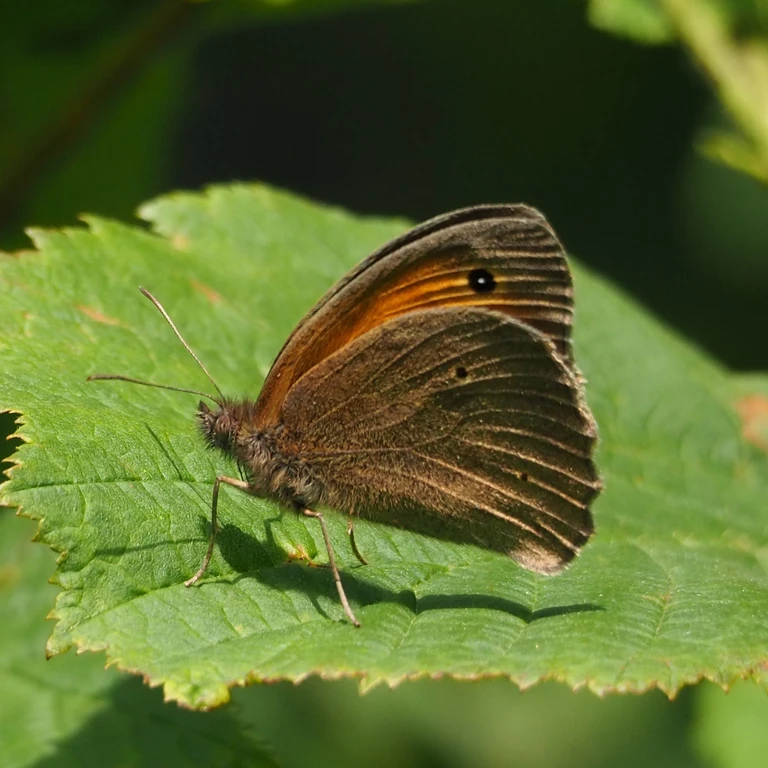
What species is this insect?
Maniola jurtina
